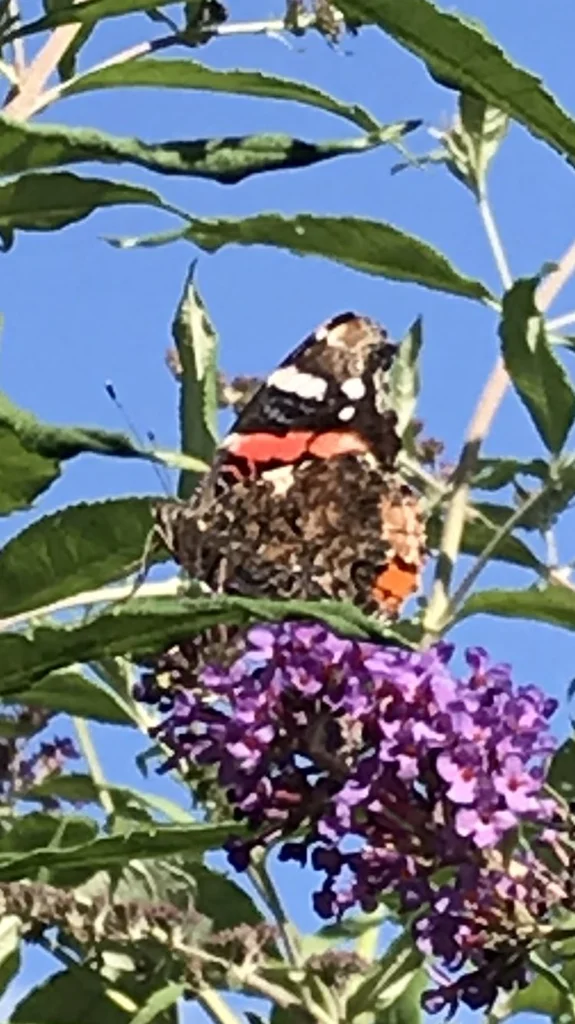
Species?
Vanessa atalanta
